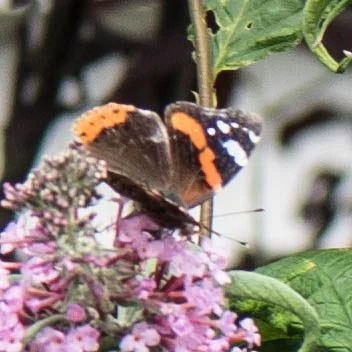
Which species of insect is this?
Vanessa atalanta
